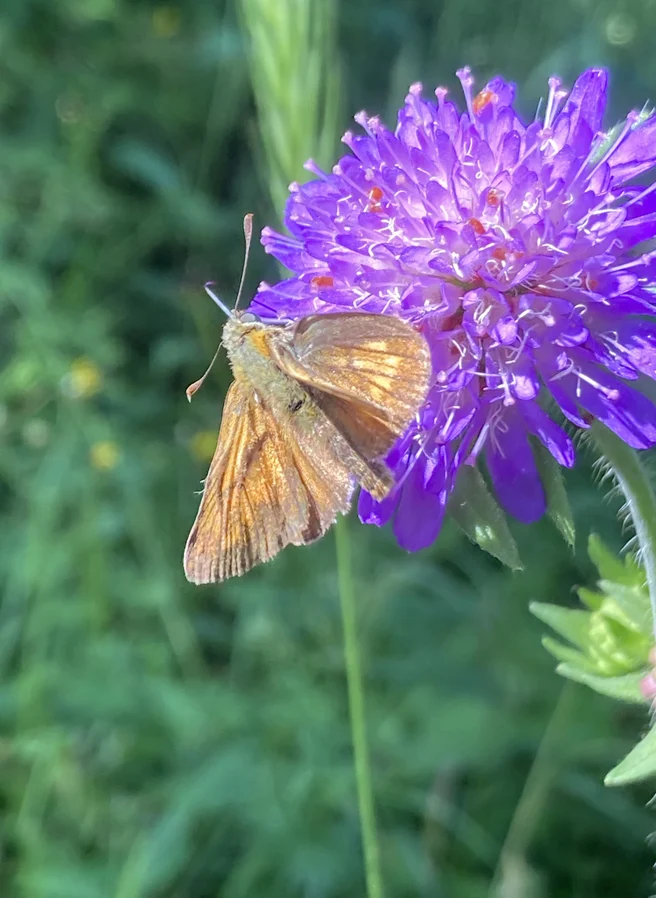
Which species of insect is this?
Ochlodes sylvanus (also Ochlodes venata)
